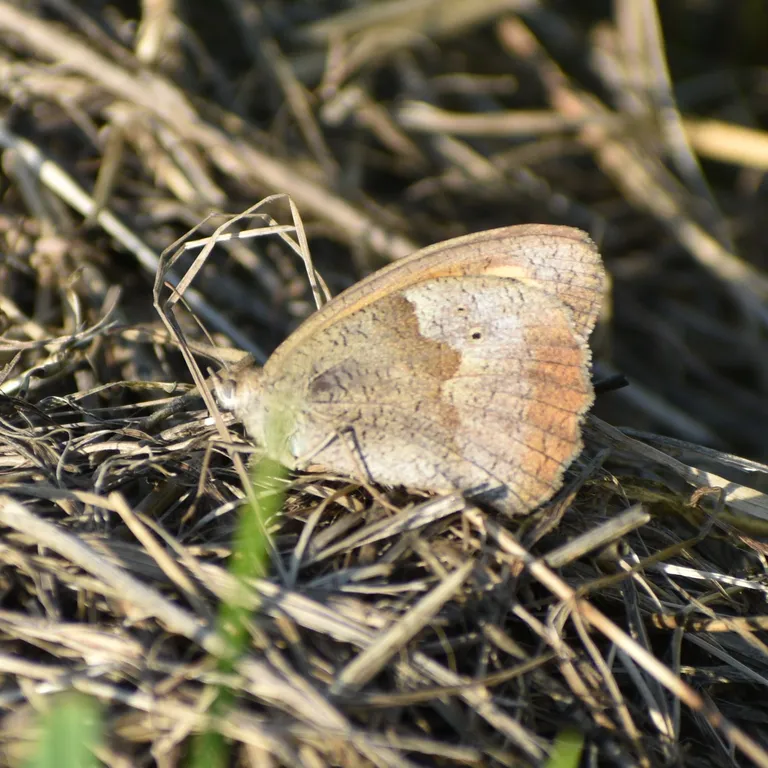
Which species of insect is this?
Maniola jurtina
